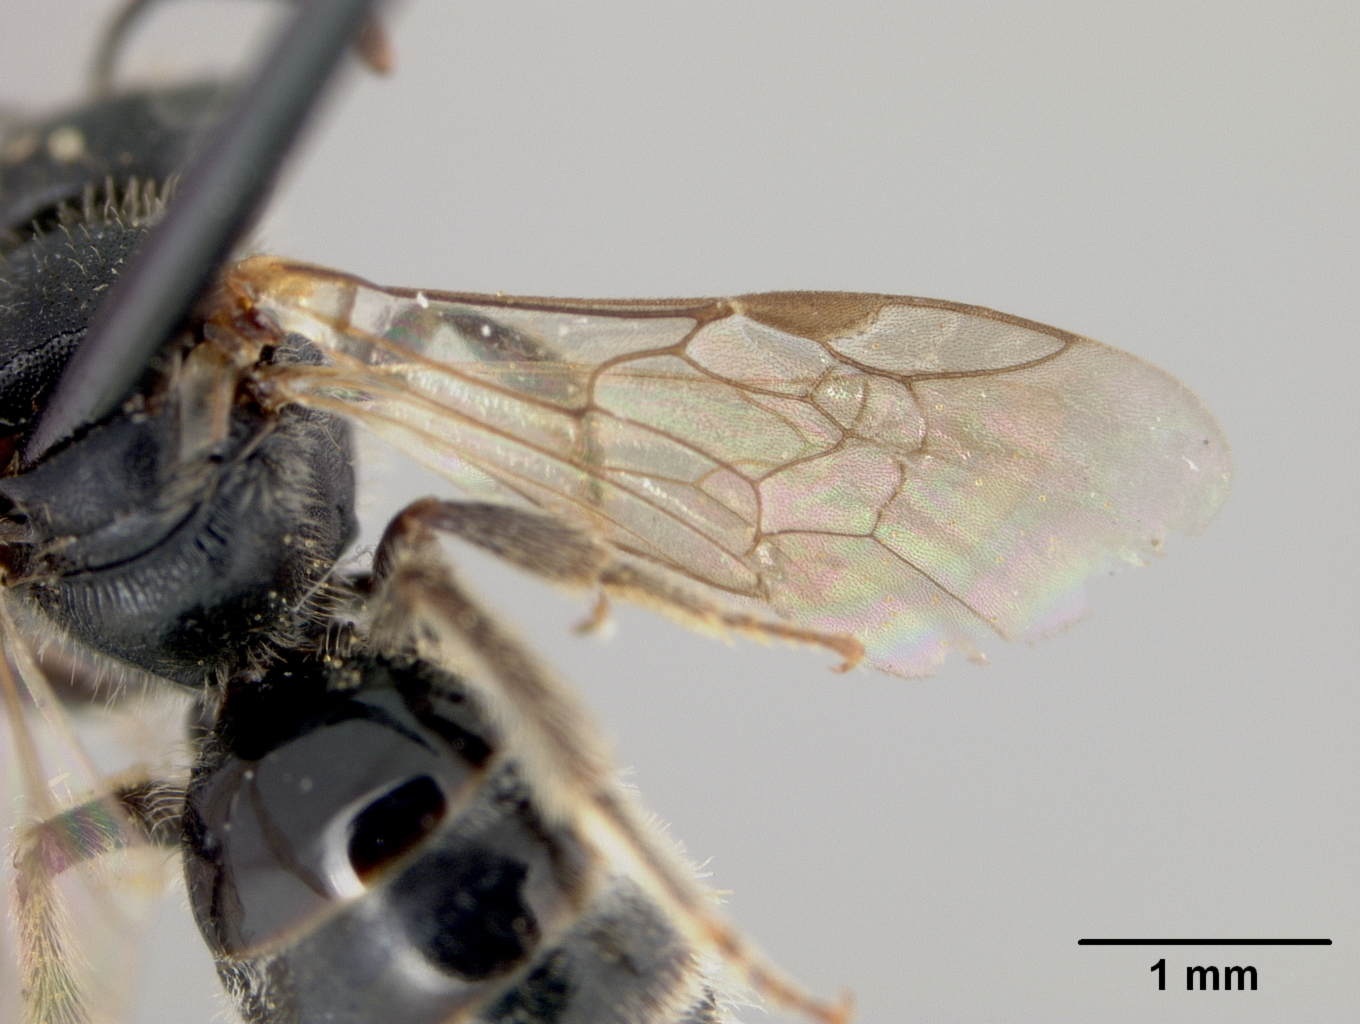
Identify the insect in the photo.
Halictus perplexans
